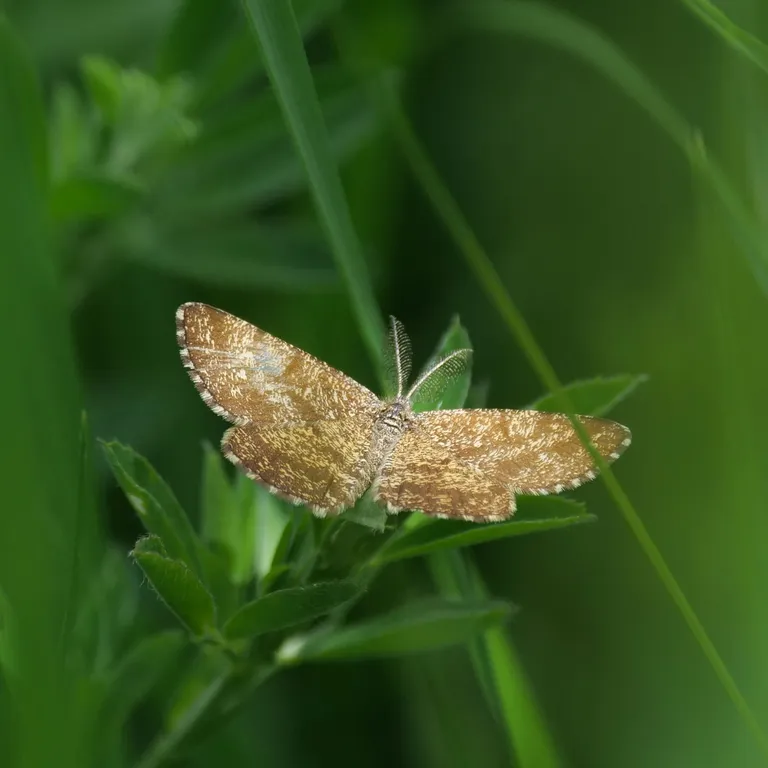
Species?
Ematurga atomaria
